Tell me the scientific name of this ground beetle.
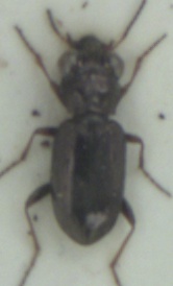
Notiophilus rufipes
